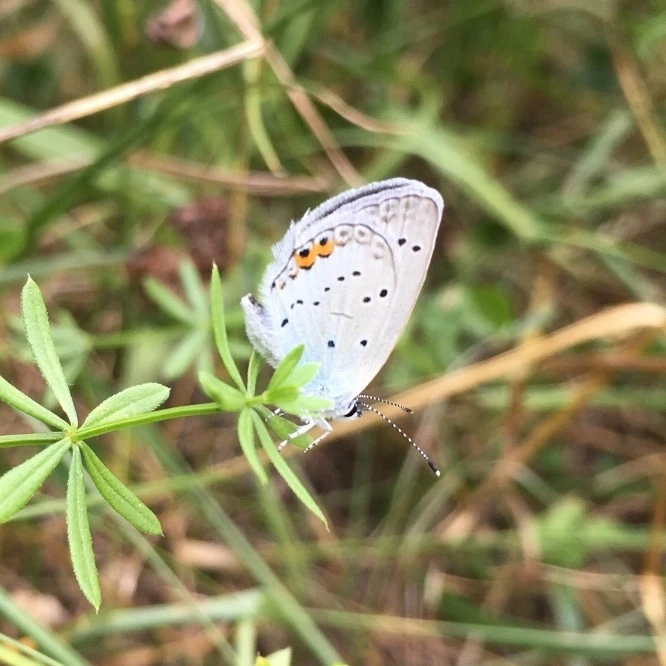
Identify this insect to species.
Cupido argiades (also Elkalyce argiades)
